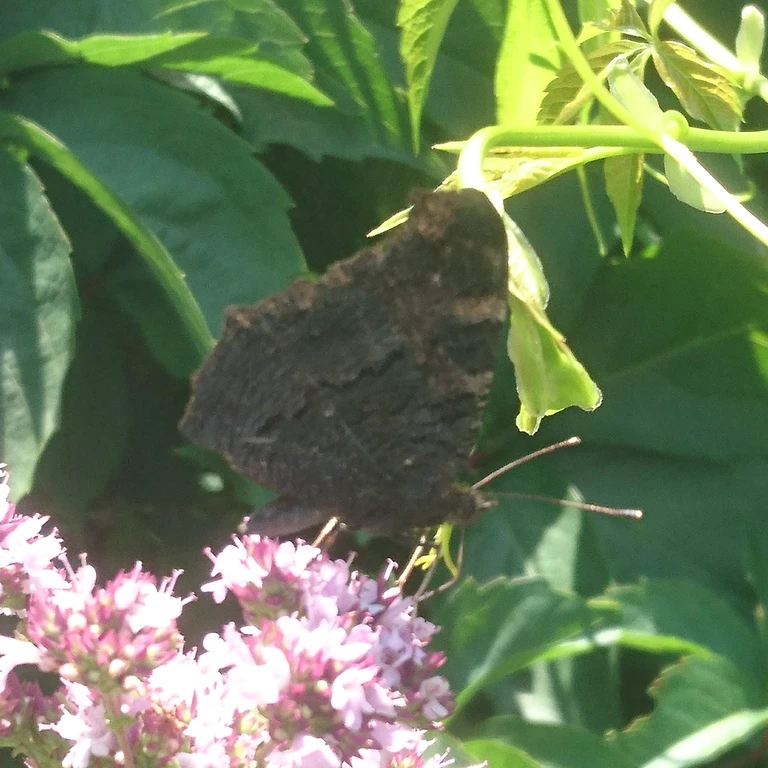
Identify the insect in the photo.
Aglais io
